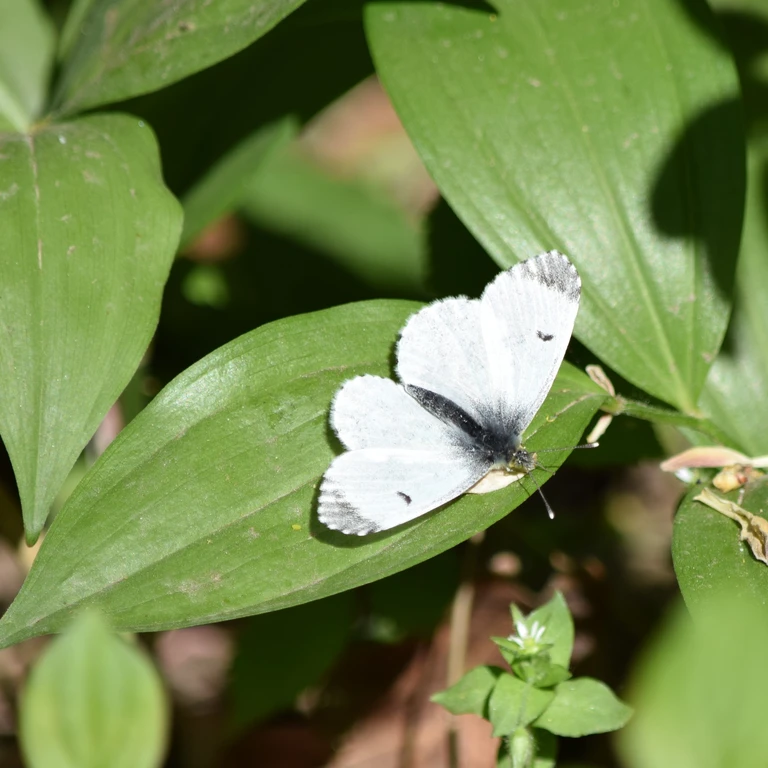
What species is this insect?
Anthocharis cardamines
